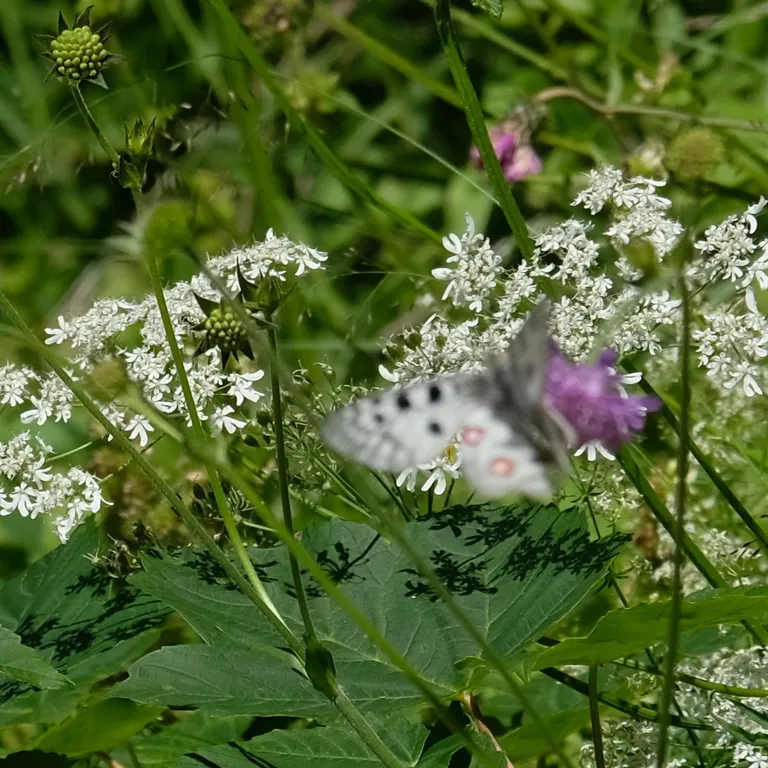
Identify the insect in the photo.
Parnassius apollo
